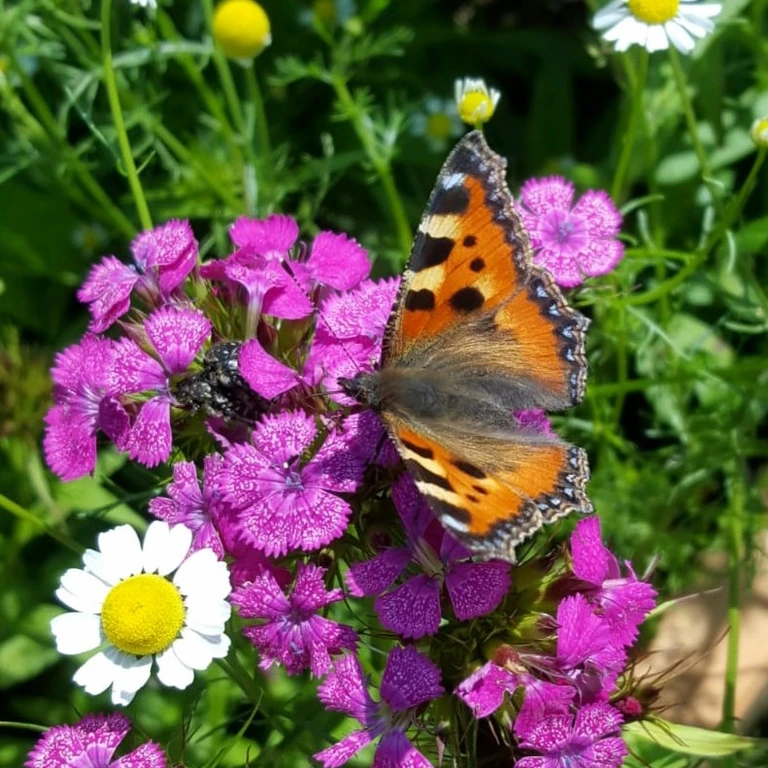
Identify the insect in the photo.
Aglais urticae
